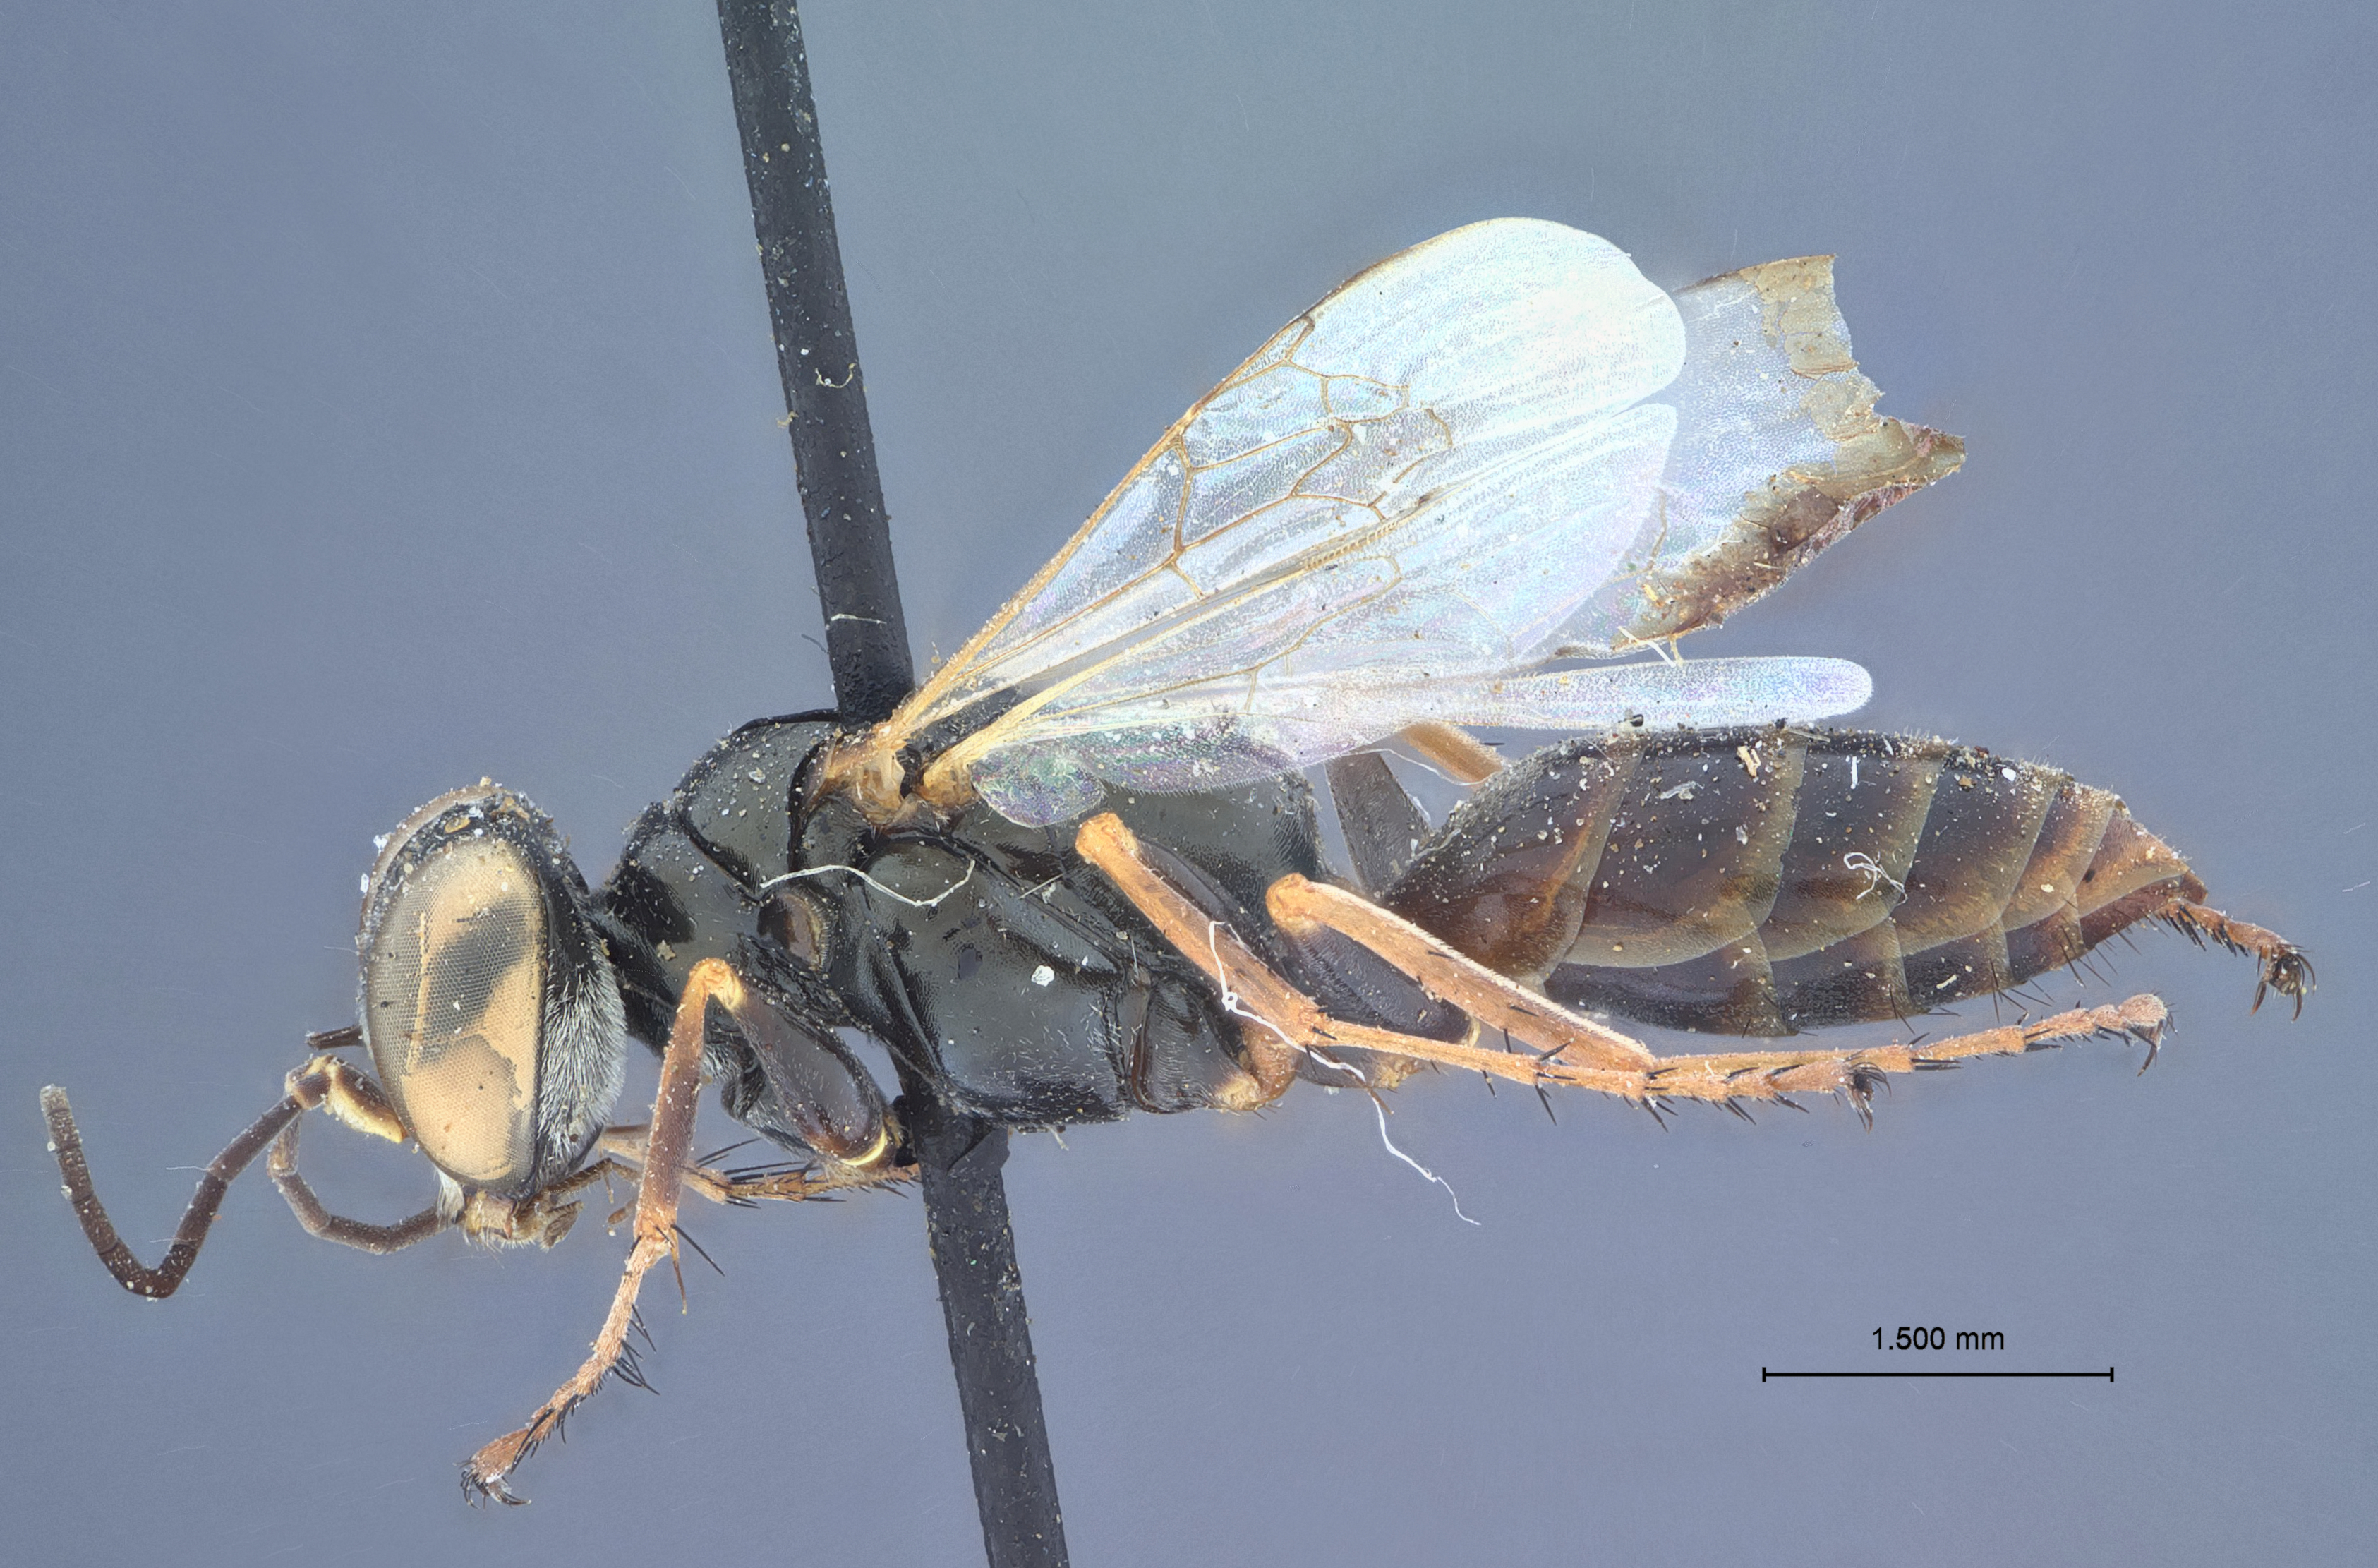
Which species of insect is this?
Miscophus pretiosus
